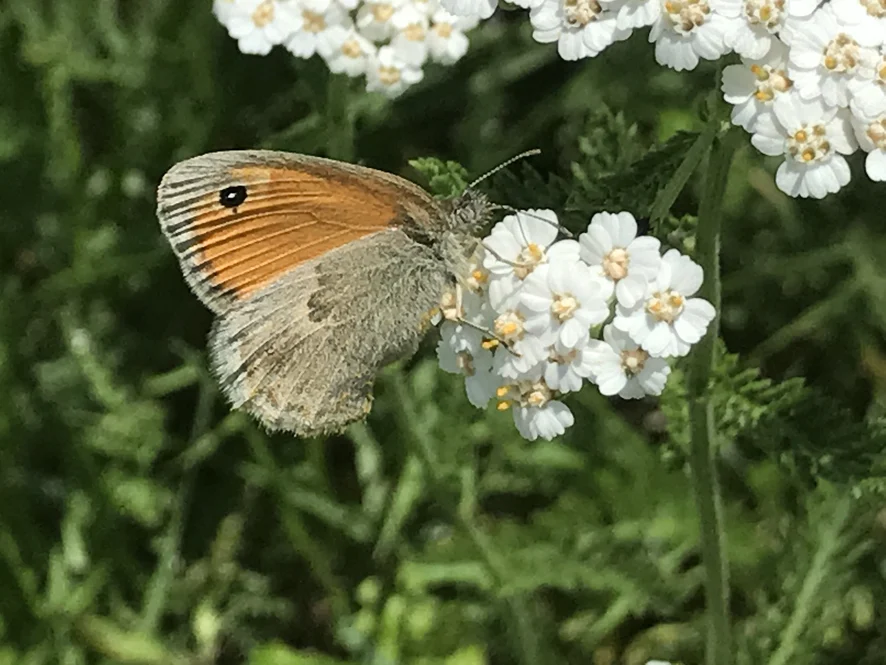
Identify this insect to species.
Coenonympha pamphilus
